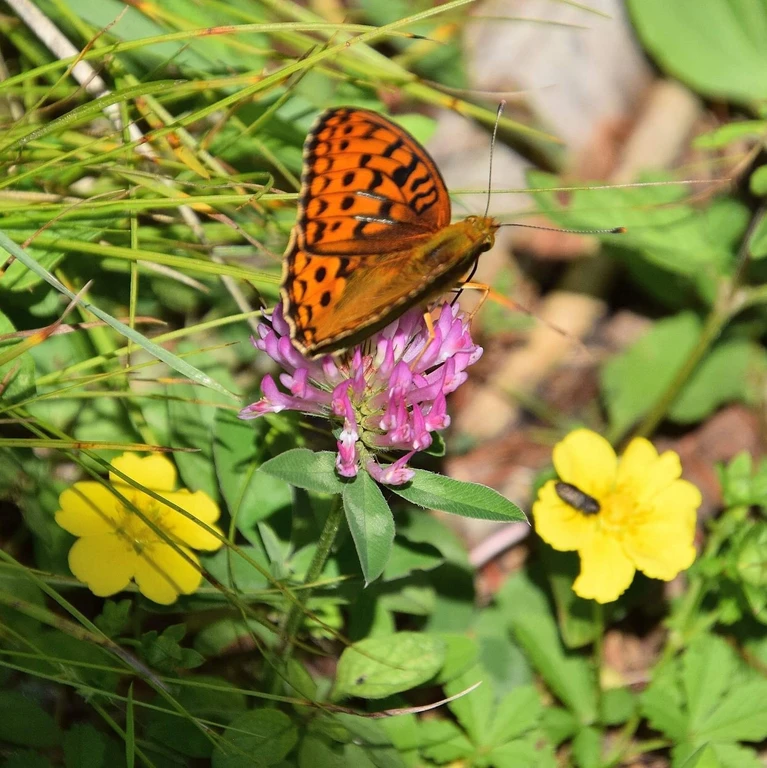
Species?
Fabriciana adippe
